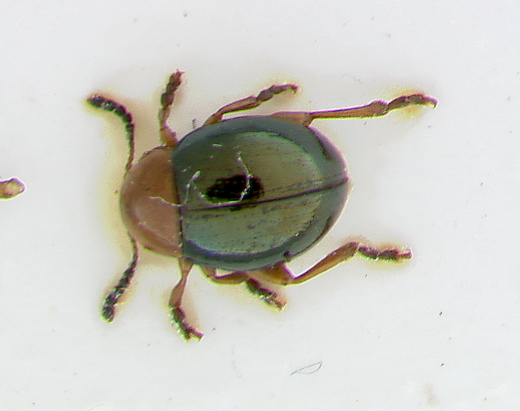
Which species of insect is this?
Phaelota viridipennis
